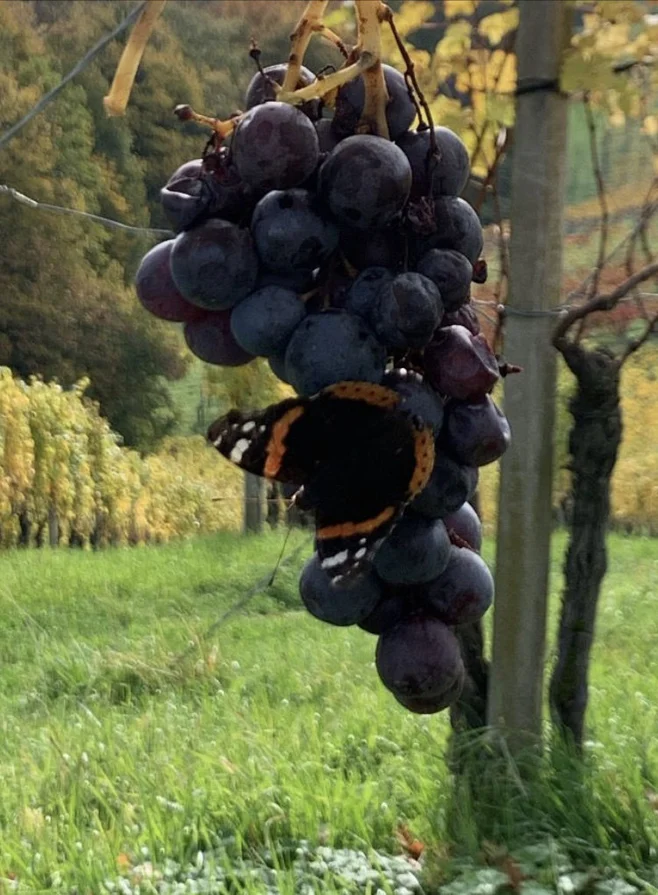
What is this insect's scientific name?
Vanessa atalanta
